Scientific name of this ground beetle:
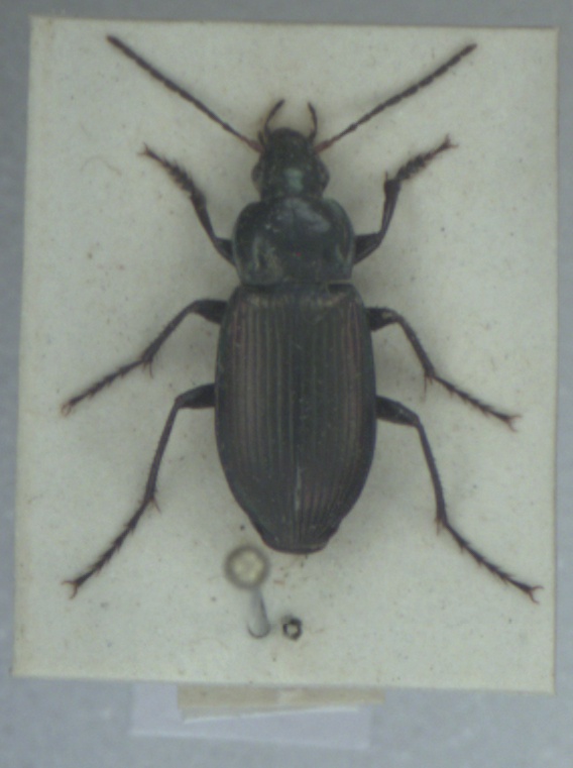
Poecilus cupreus
